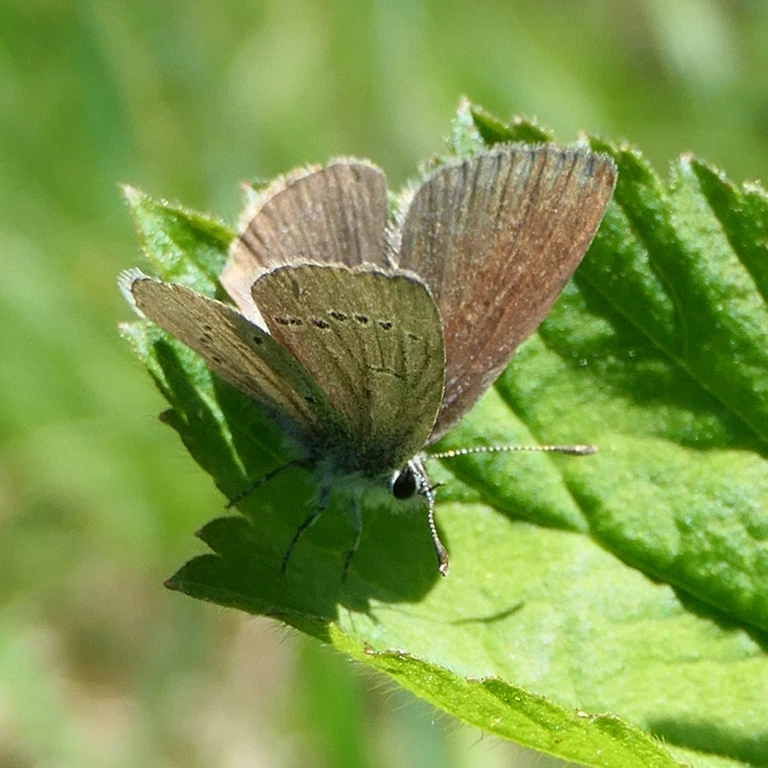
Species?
Cupido minimus
